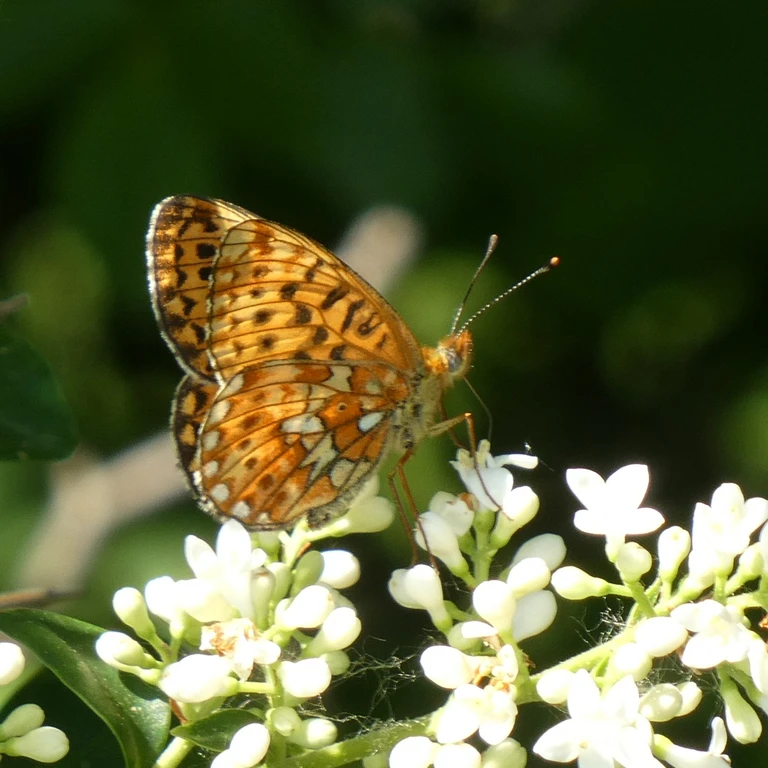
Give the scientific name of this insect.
Boloria euphrosyne (also Clossiana euphrosyne)
